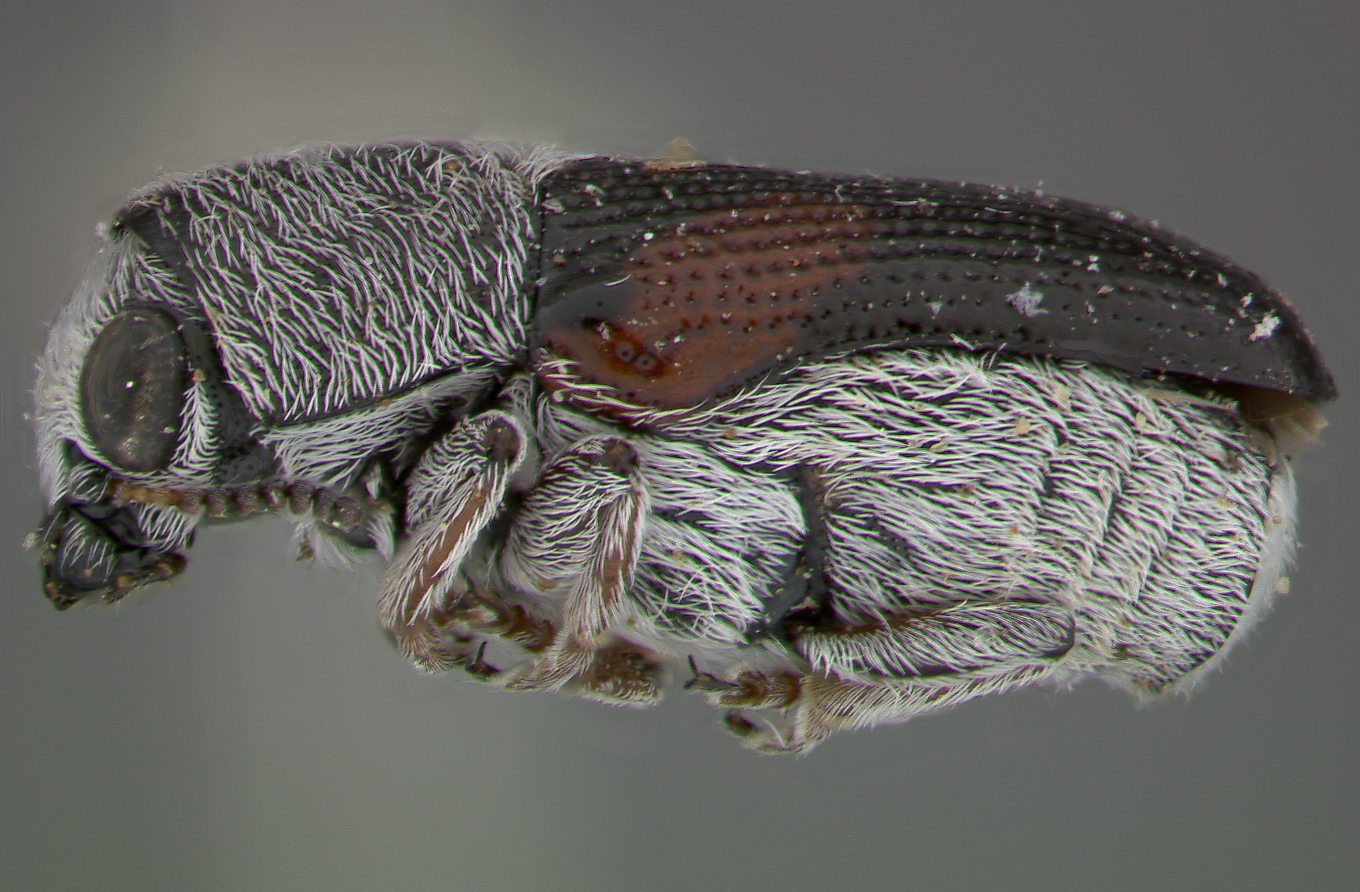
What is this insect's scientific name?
Euryscopa robustella
